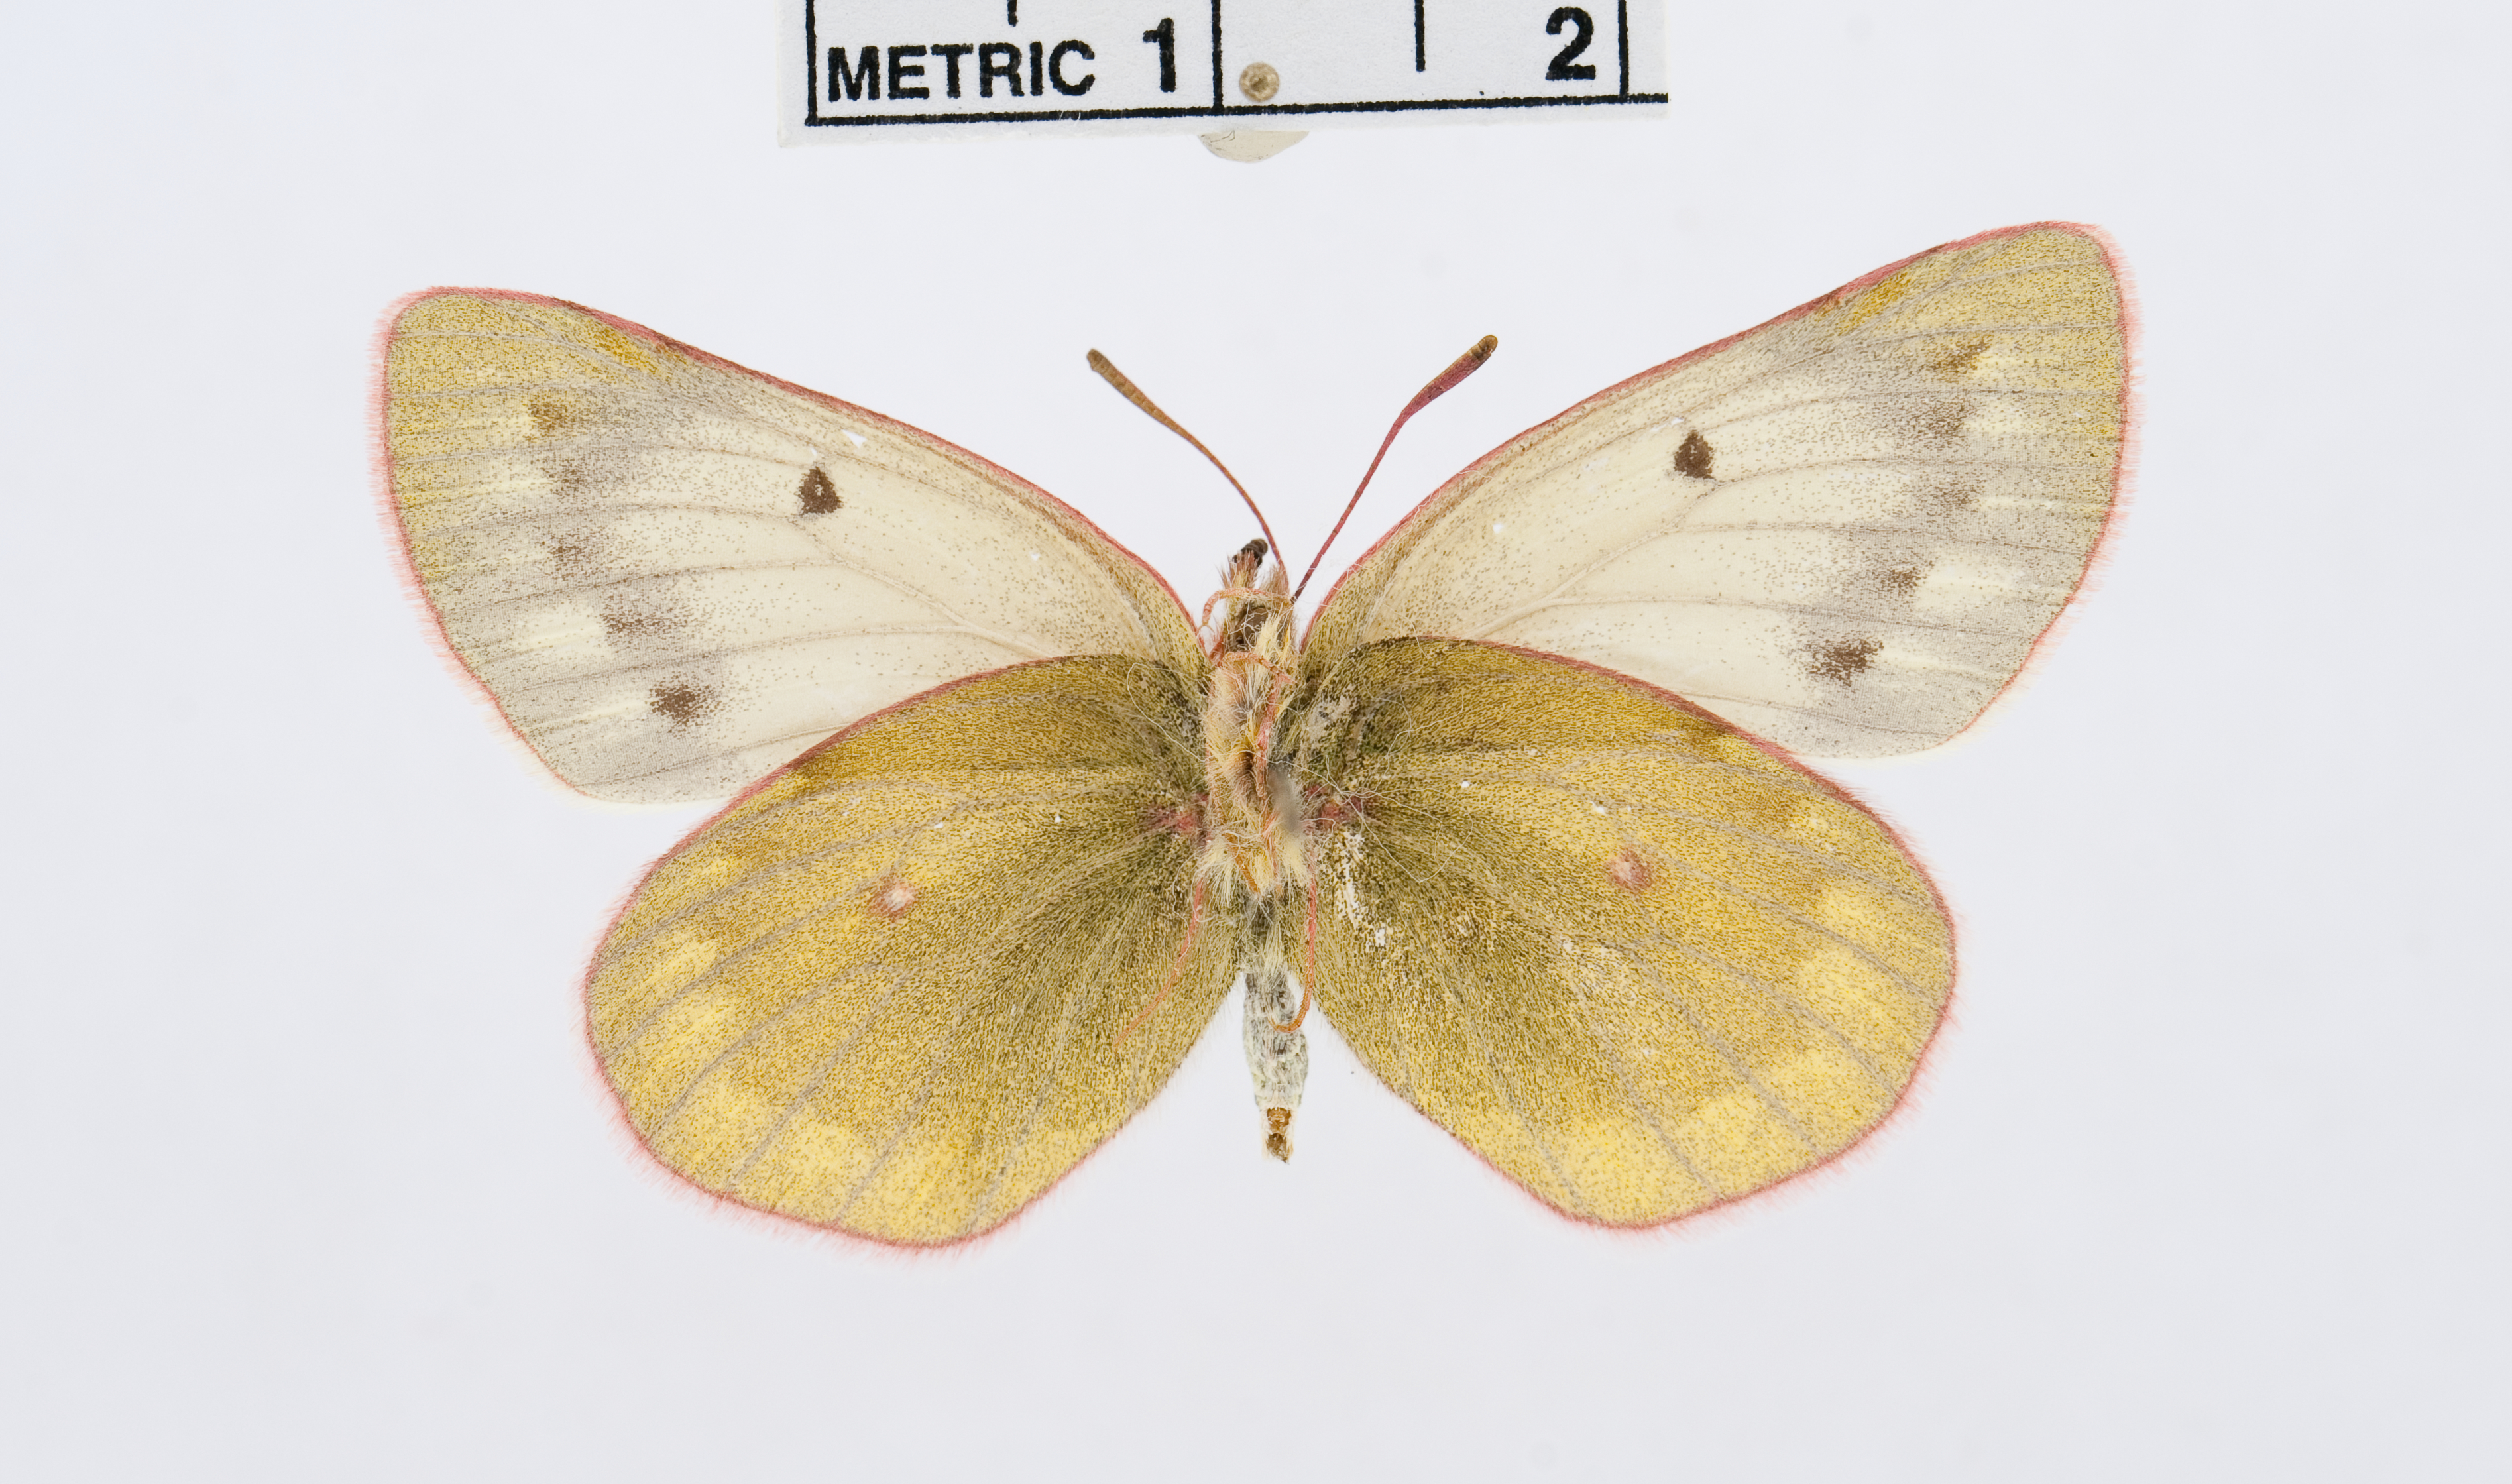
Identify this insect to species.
Colias ladakensis
